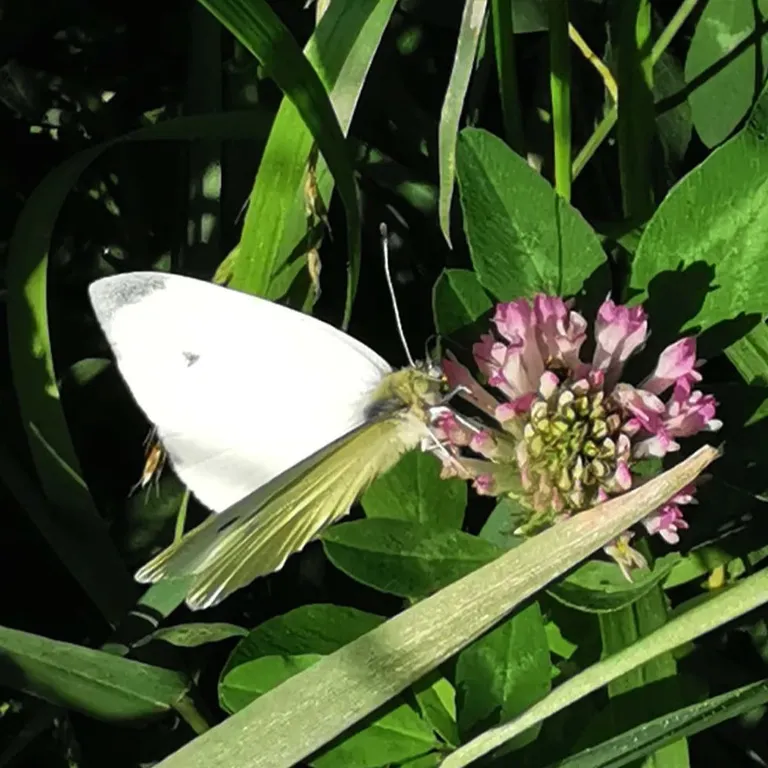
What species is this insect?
Pieris rapae
